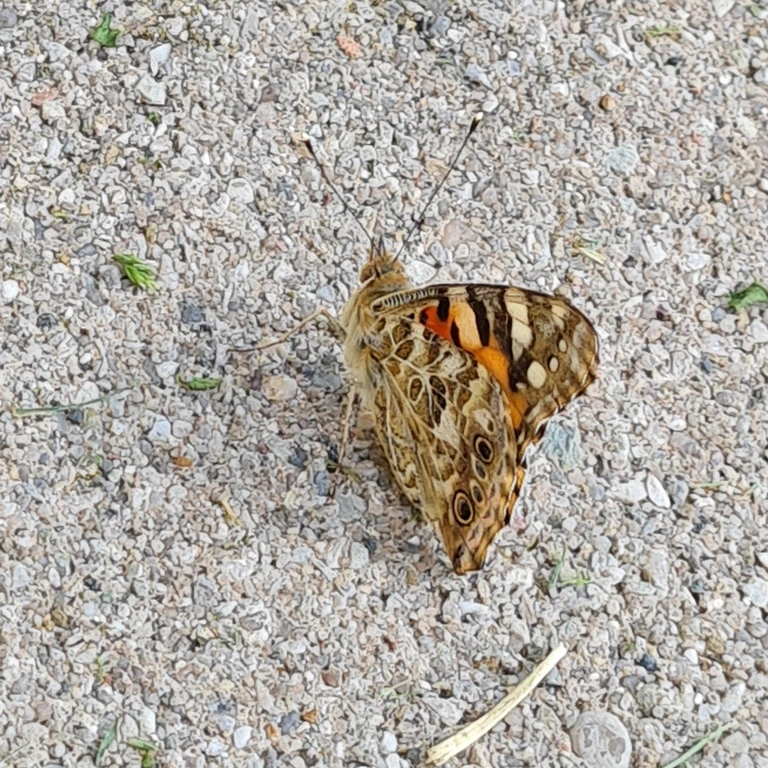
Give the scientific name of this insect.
Vanessa cardui
